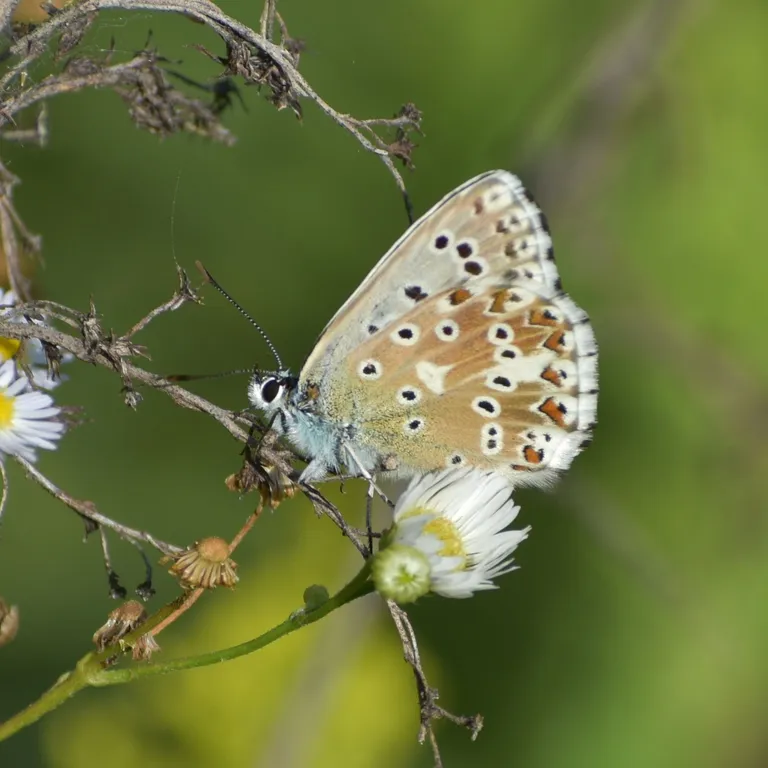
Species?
Lysandra coridon
